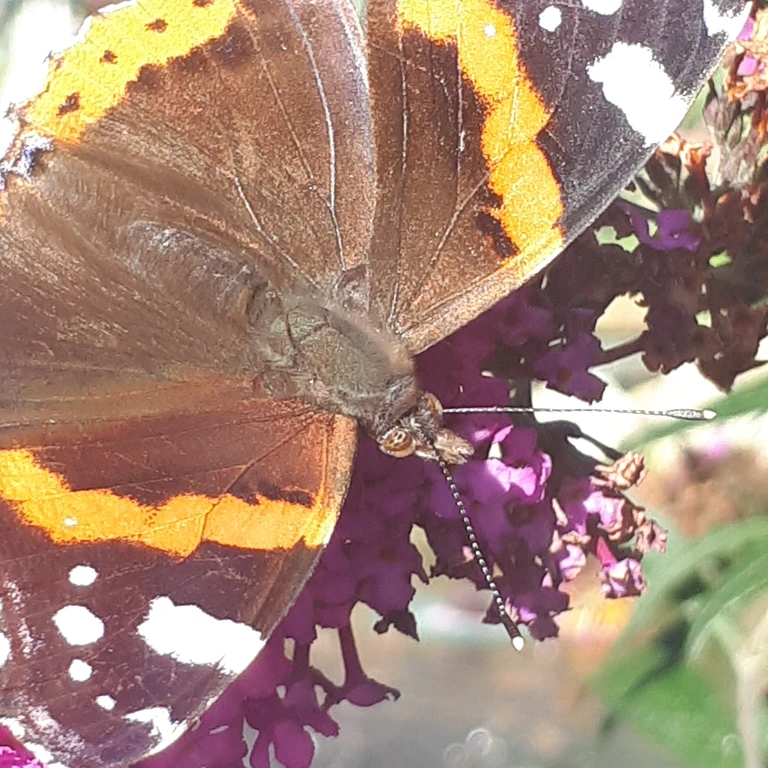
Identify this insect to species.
Vanessa atalanta
